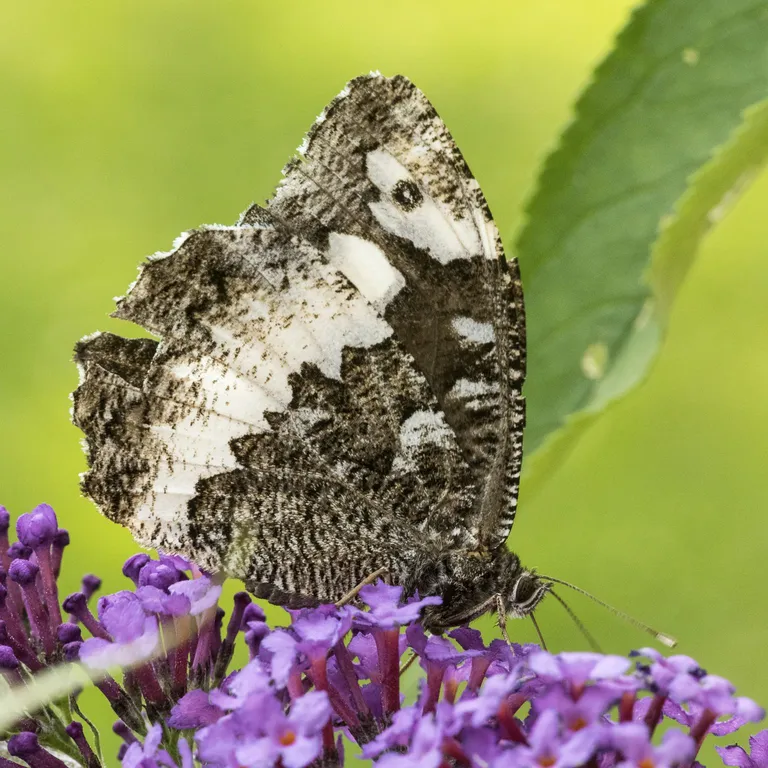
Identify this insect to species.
Brintesia circe
